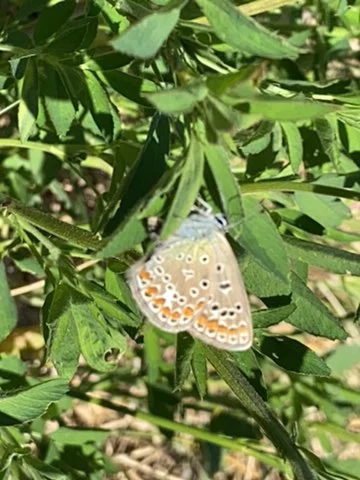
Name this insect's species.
Polyommatus icarus
